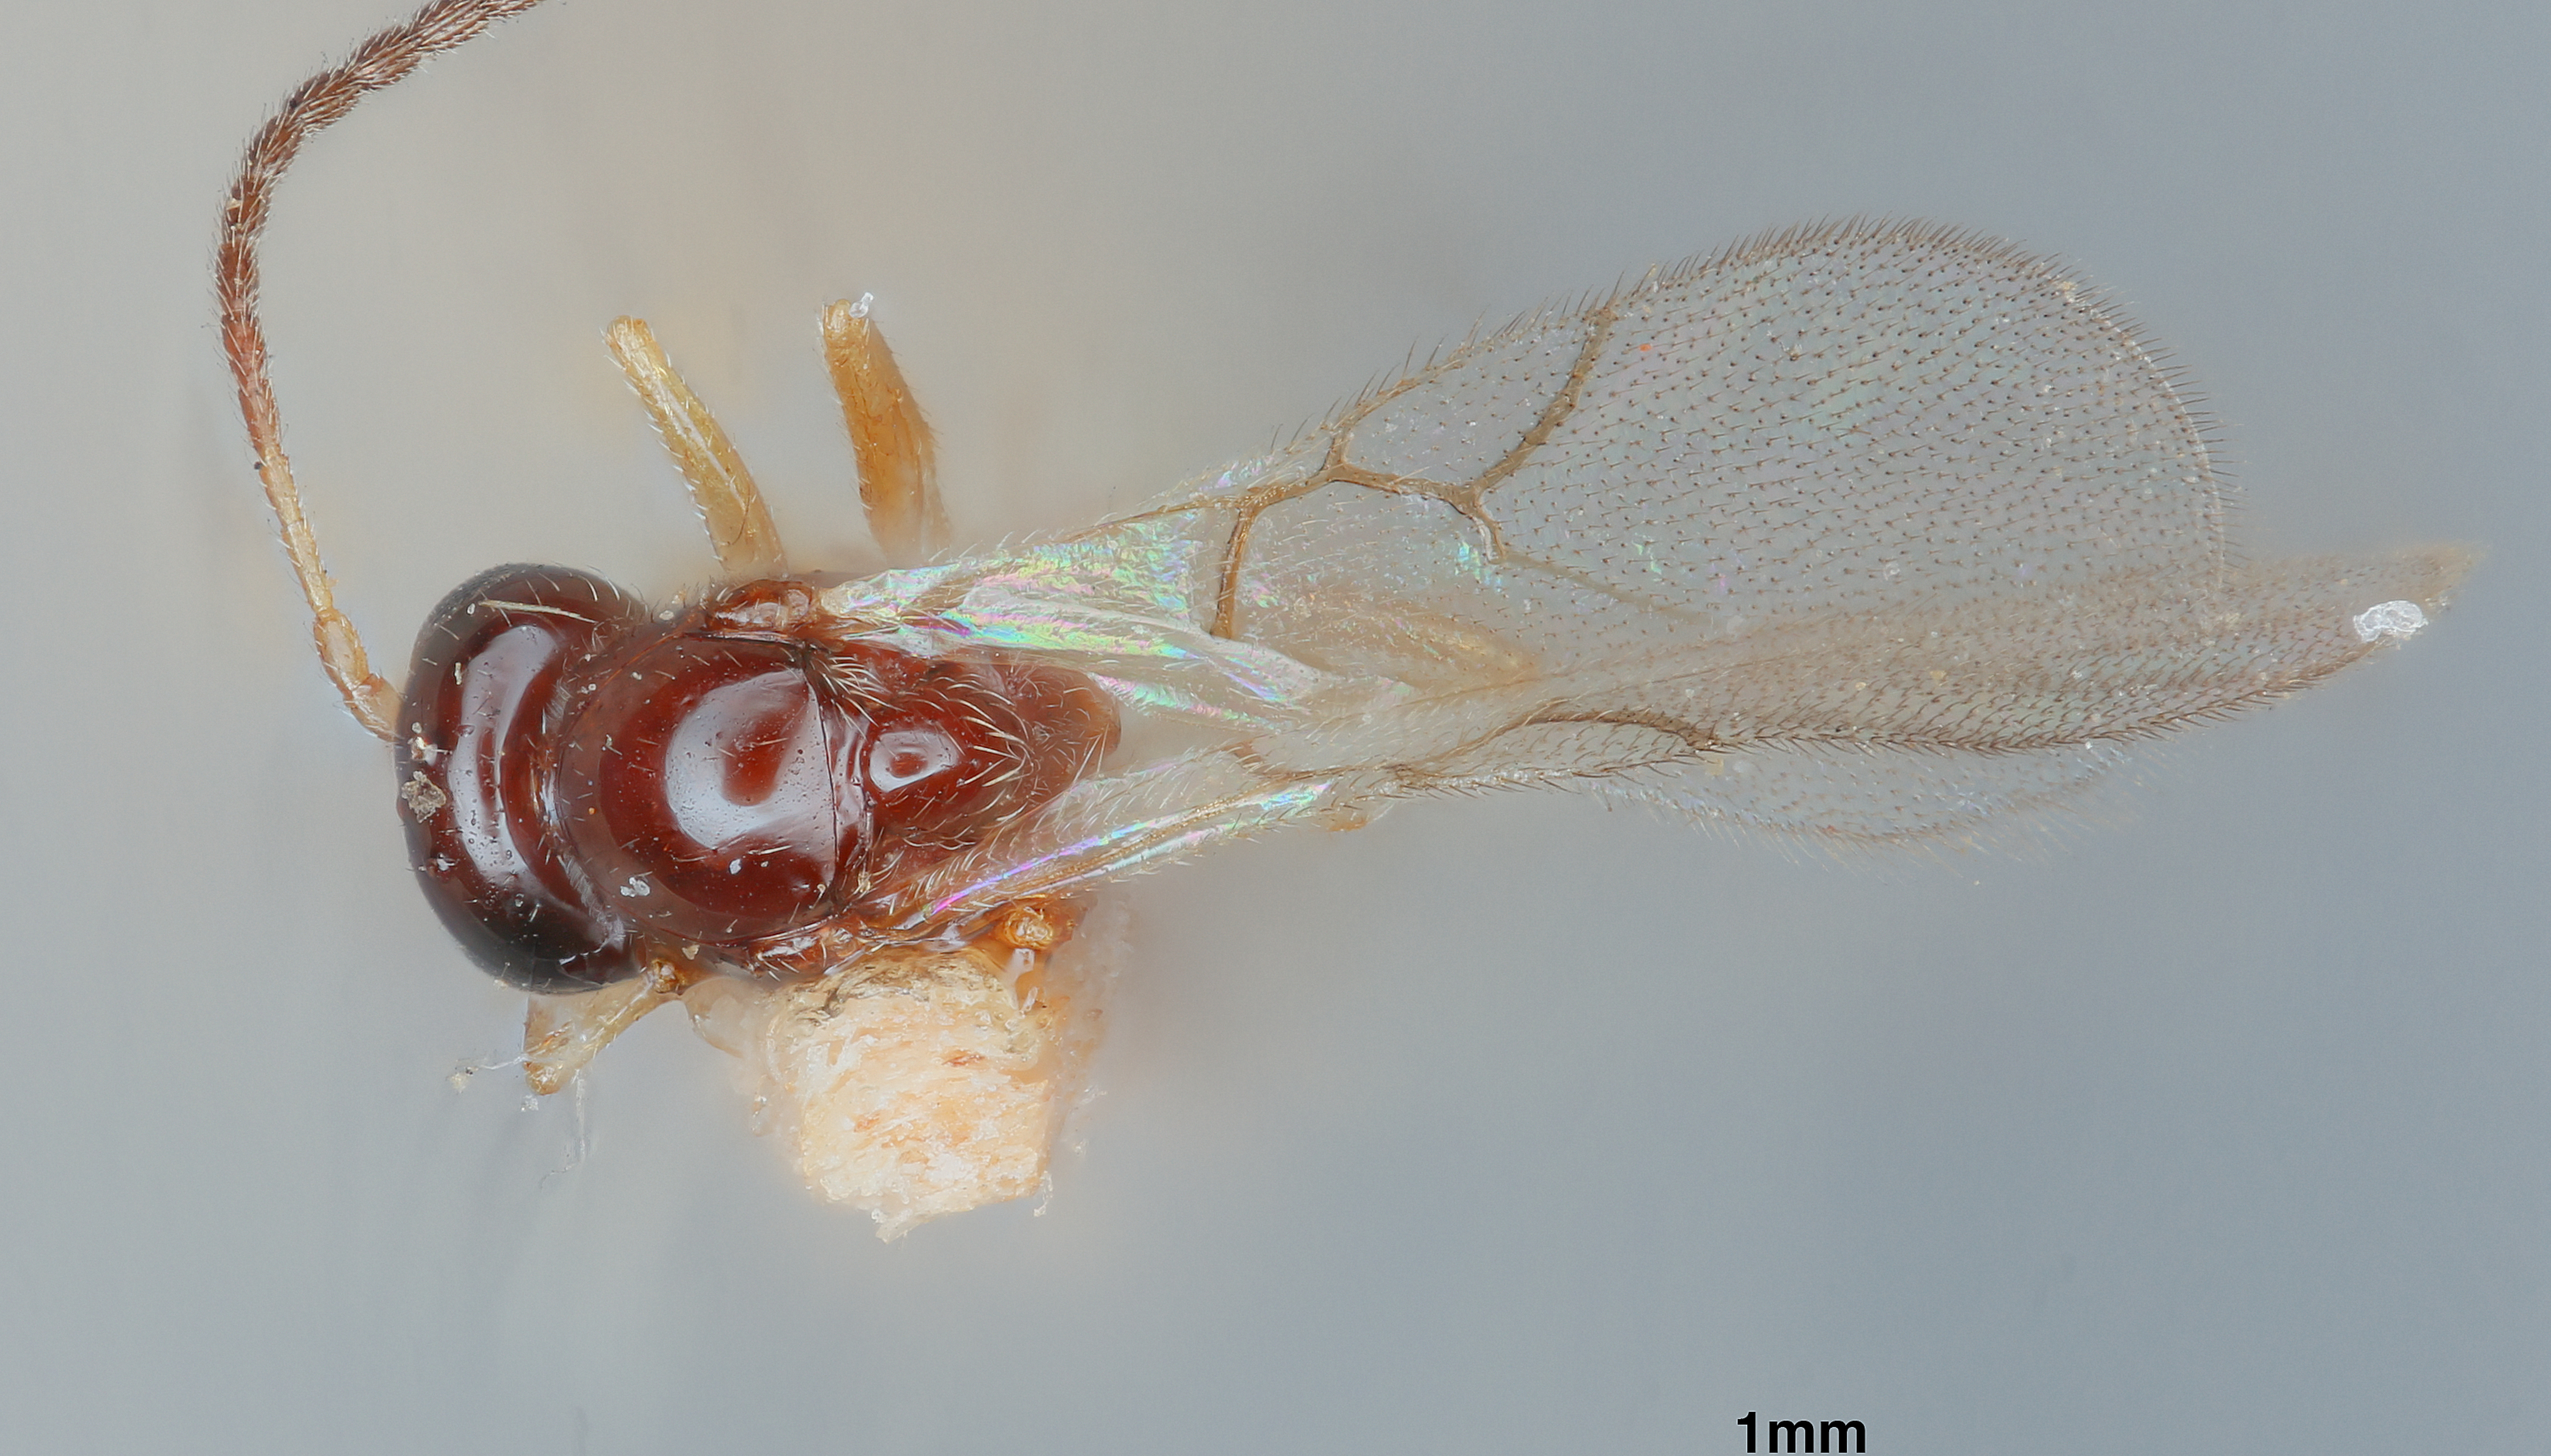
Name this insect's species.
Alloxysta robusta
